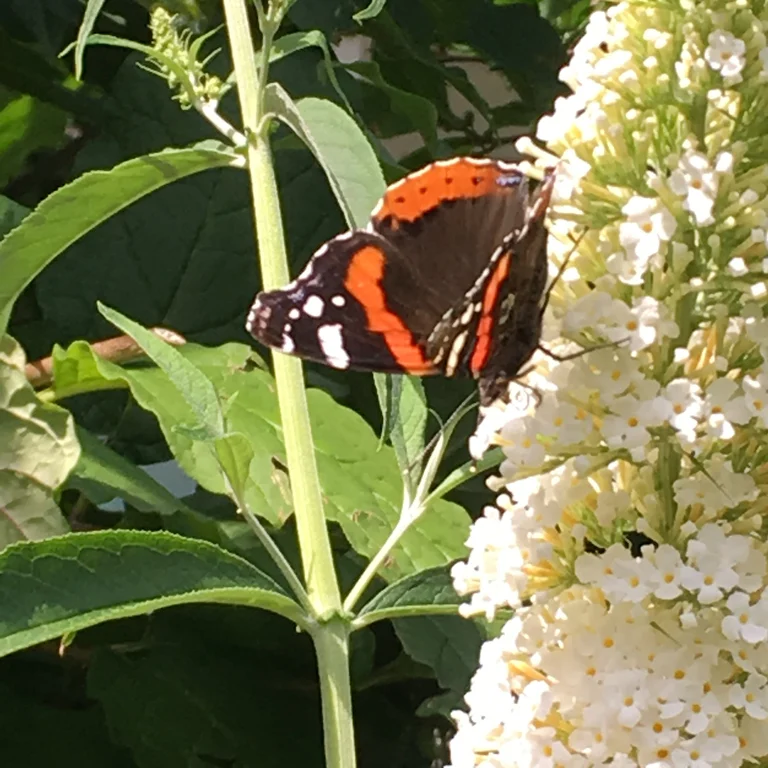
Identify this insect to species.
Vanessa atalanta
